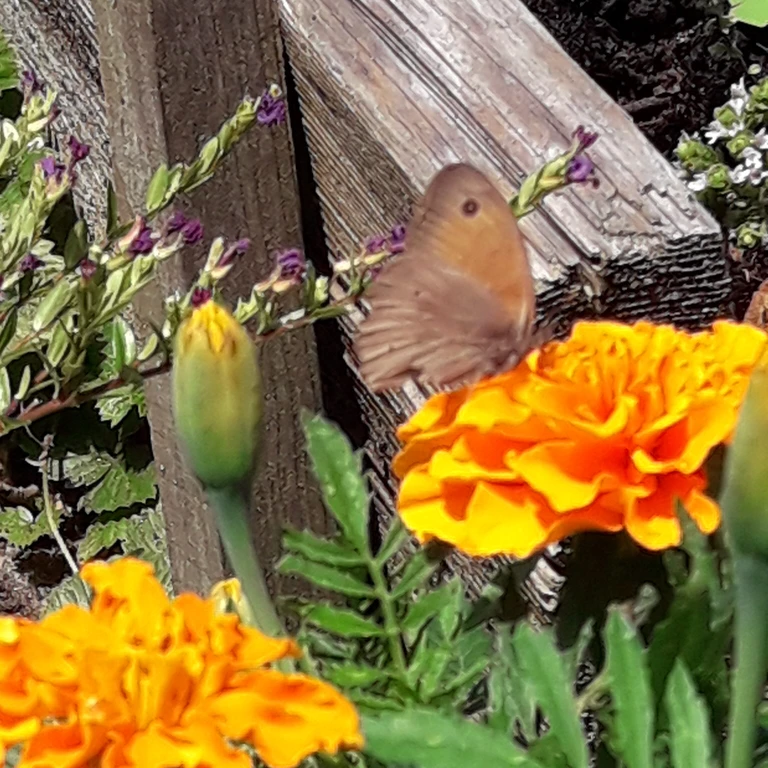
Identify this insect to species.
Maniola jurtina
